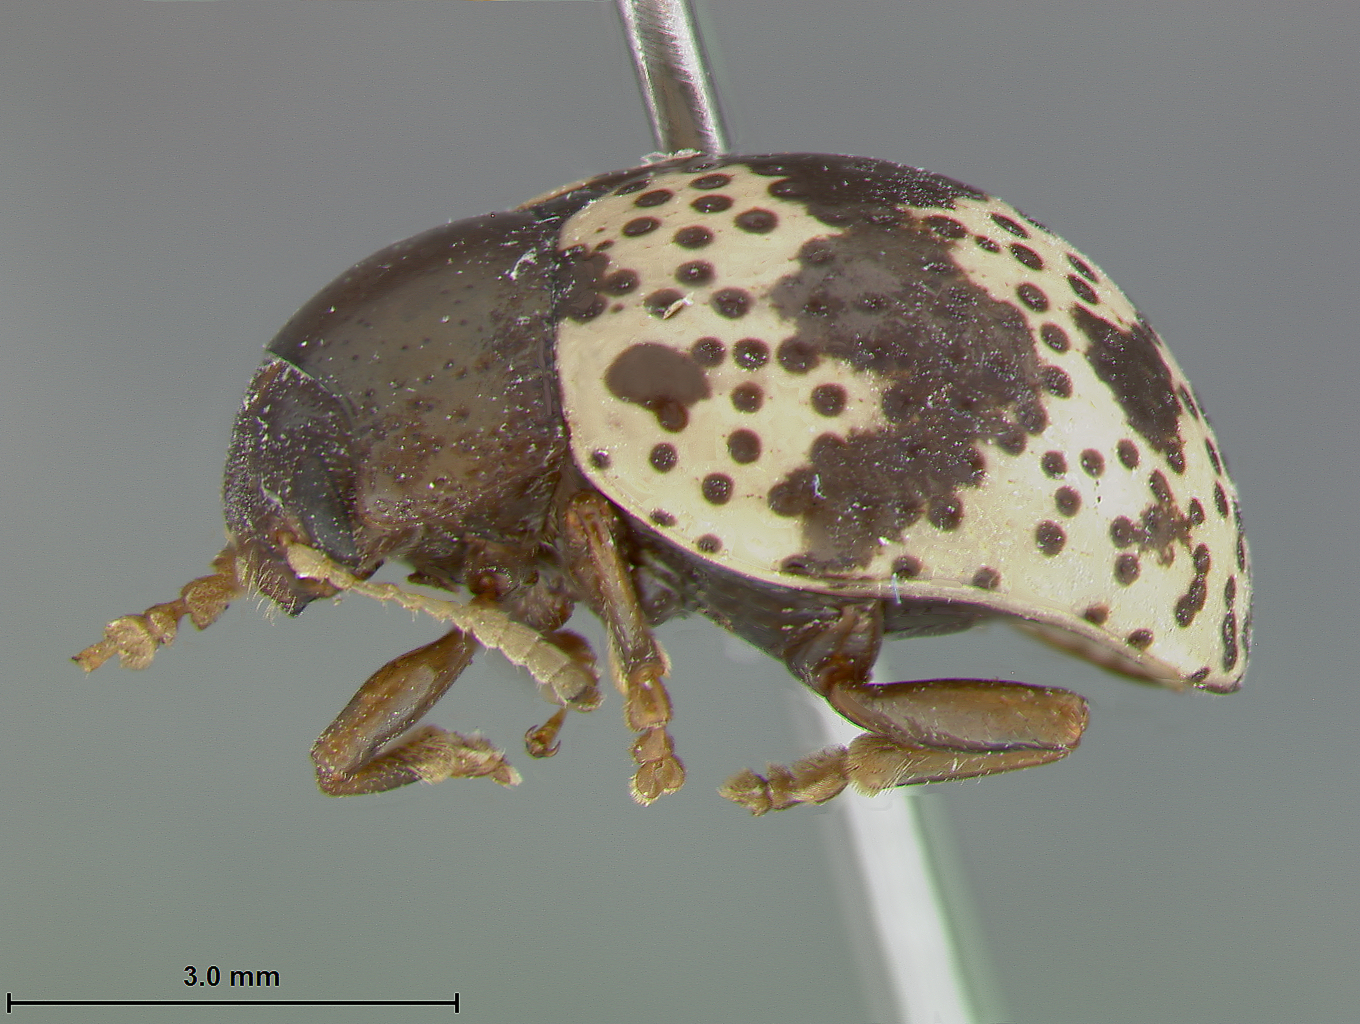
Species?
Leucocera spilota
